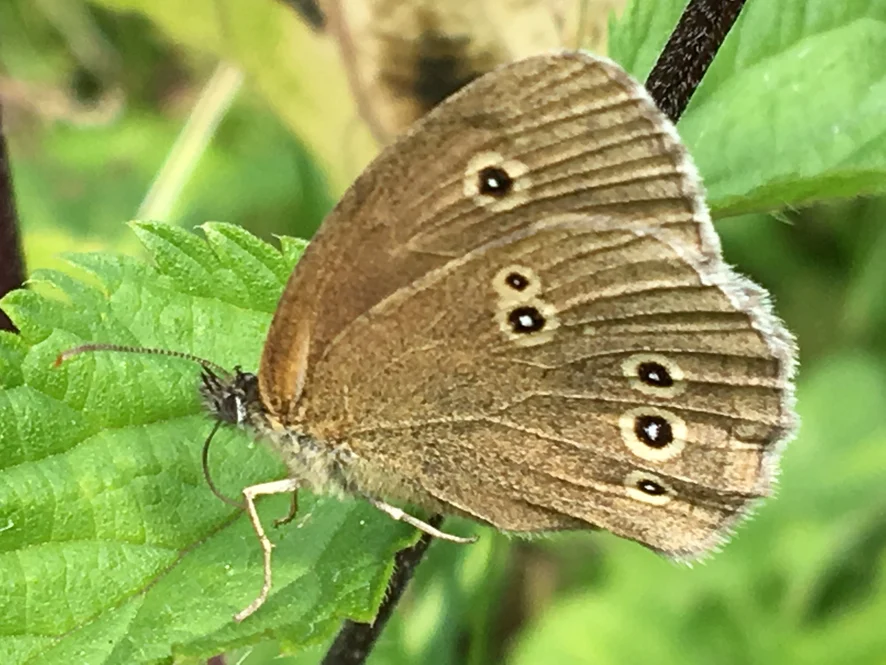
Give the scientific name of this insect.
Aphantopus hyperantus
